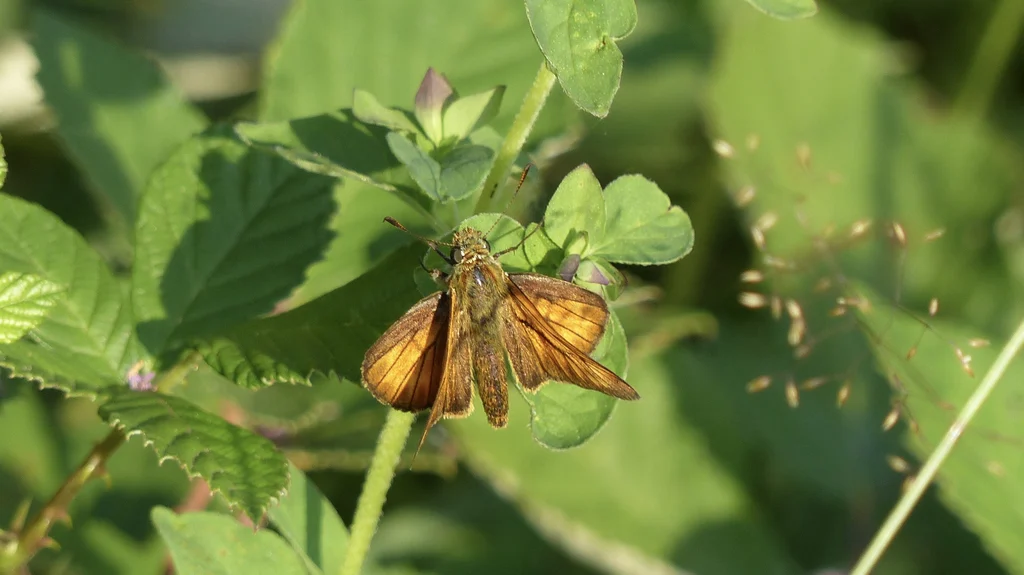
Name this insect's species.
Ochlodes sylvanus (also Ochlodes venata)
